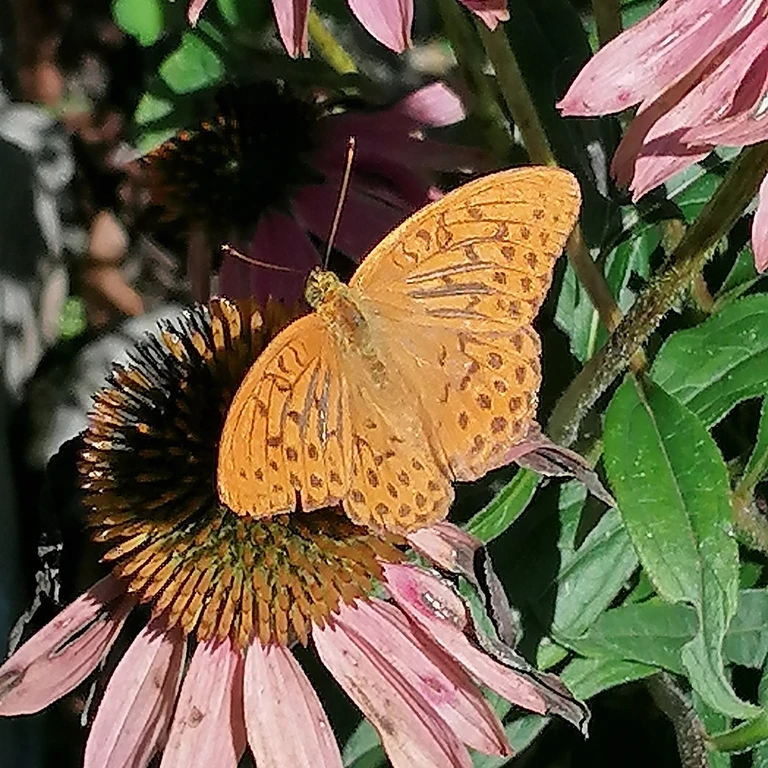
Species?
Argynnis paphia
